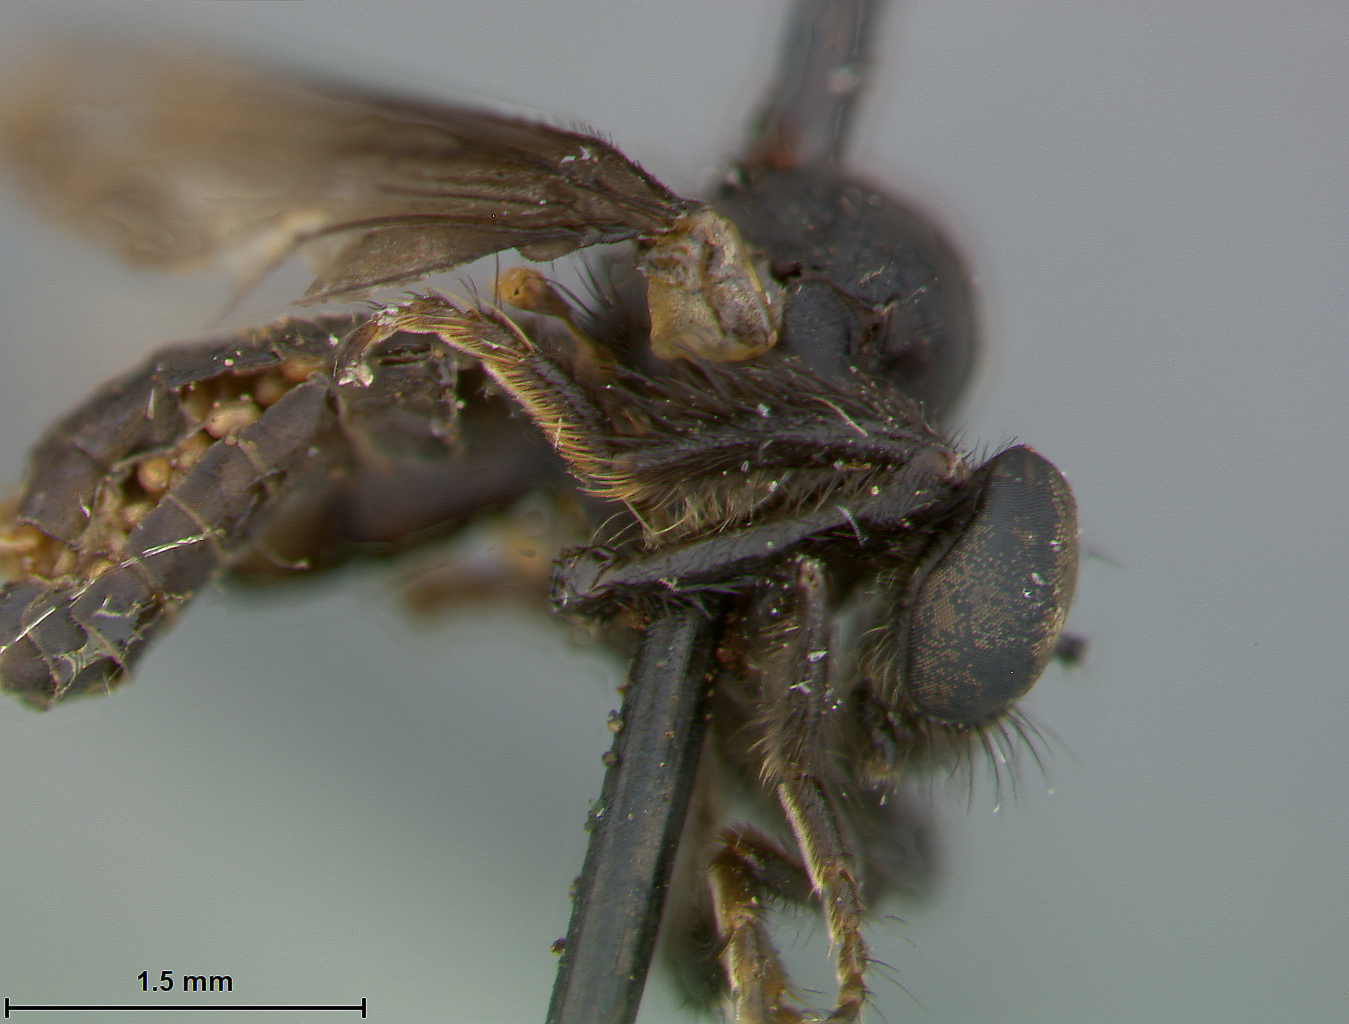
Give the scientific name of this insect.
Trigonomima canifrons
